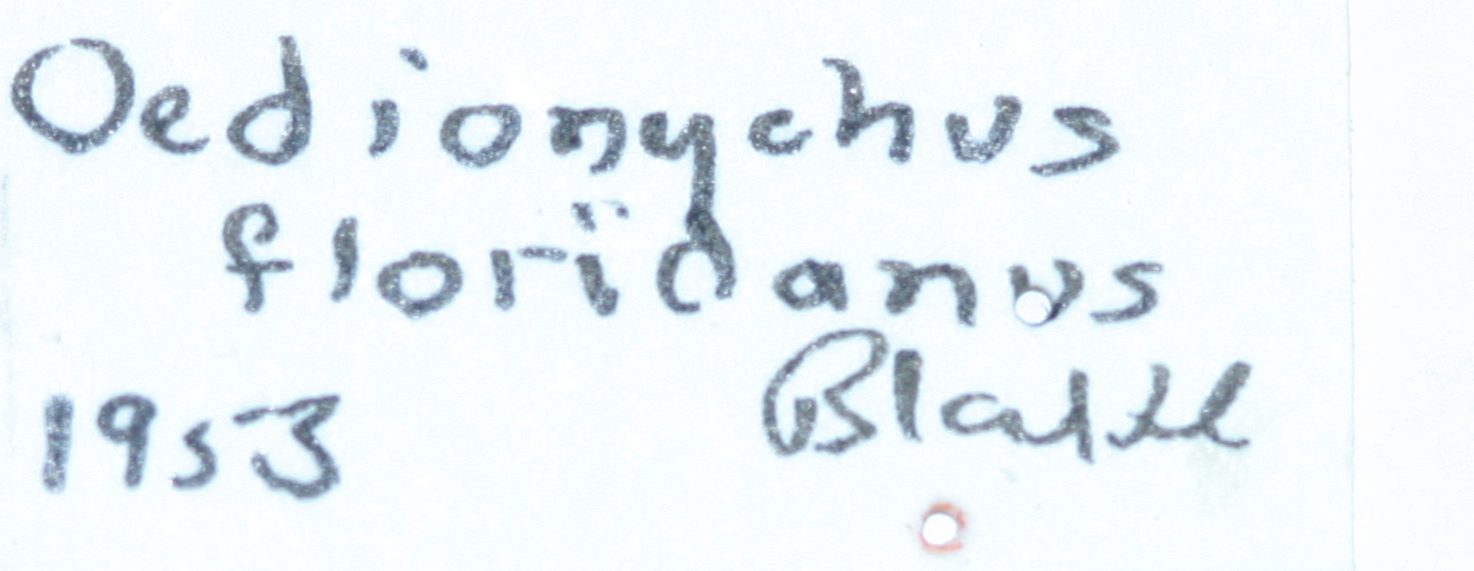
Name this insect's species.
Oedionychus floridanus
